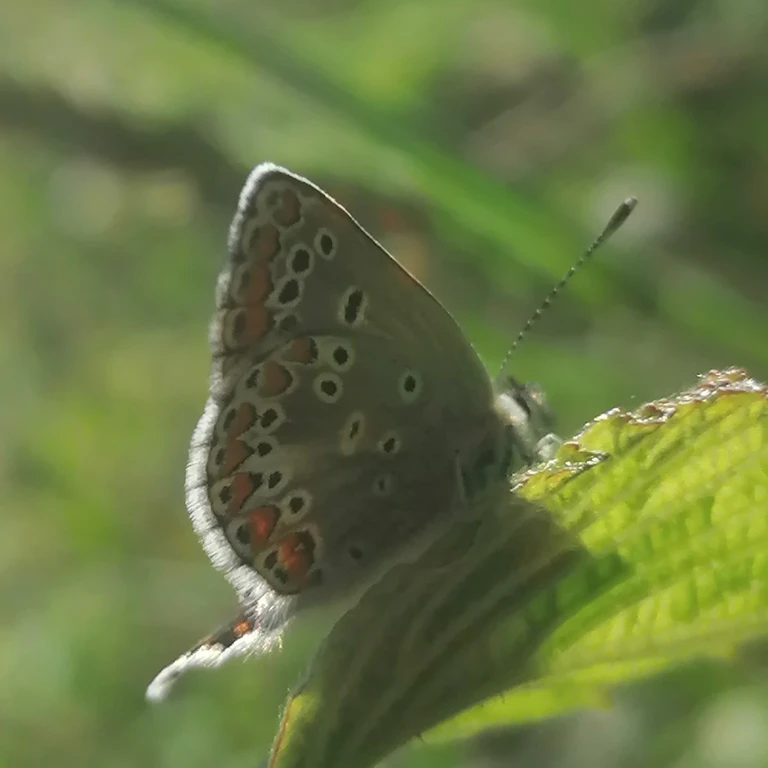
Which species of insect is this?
Aricia agestis/artaxerxes
